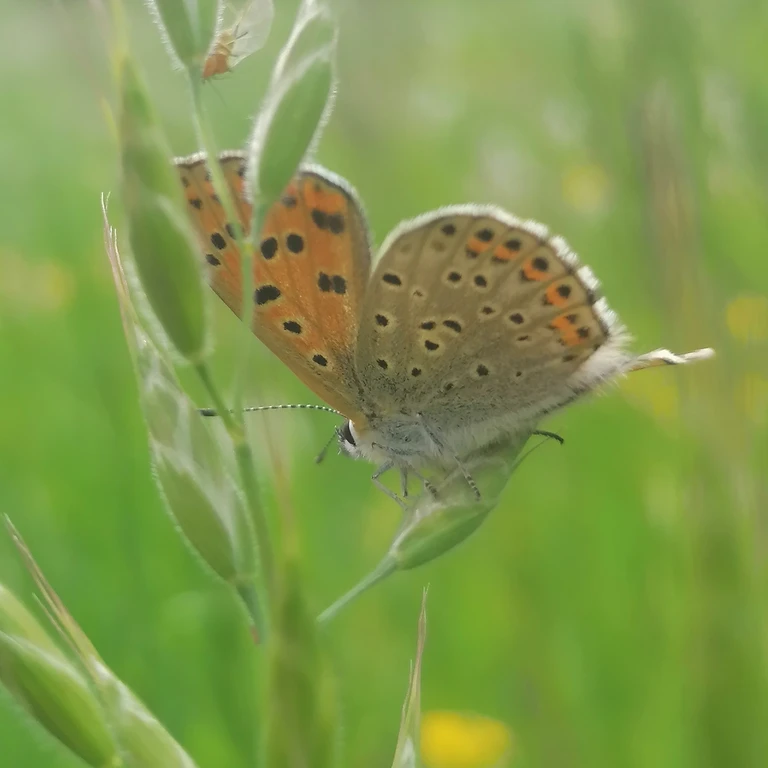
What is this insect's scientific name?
Lycaena tityrus (also Loweia tityrus)
